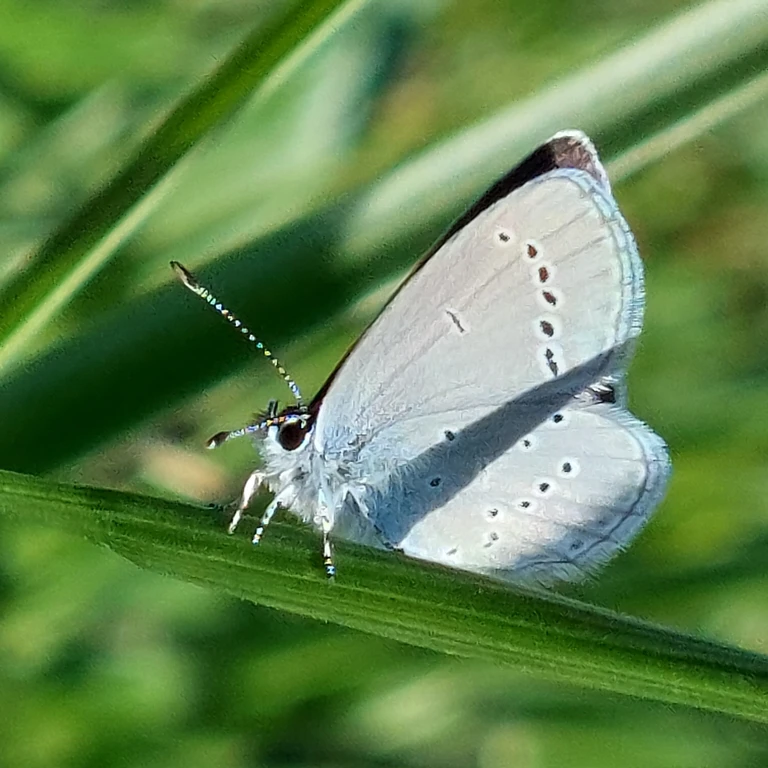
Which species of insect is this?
Cupido minimus
